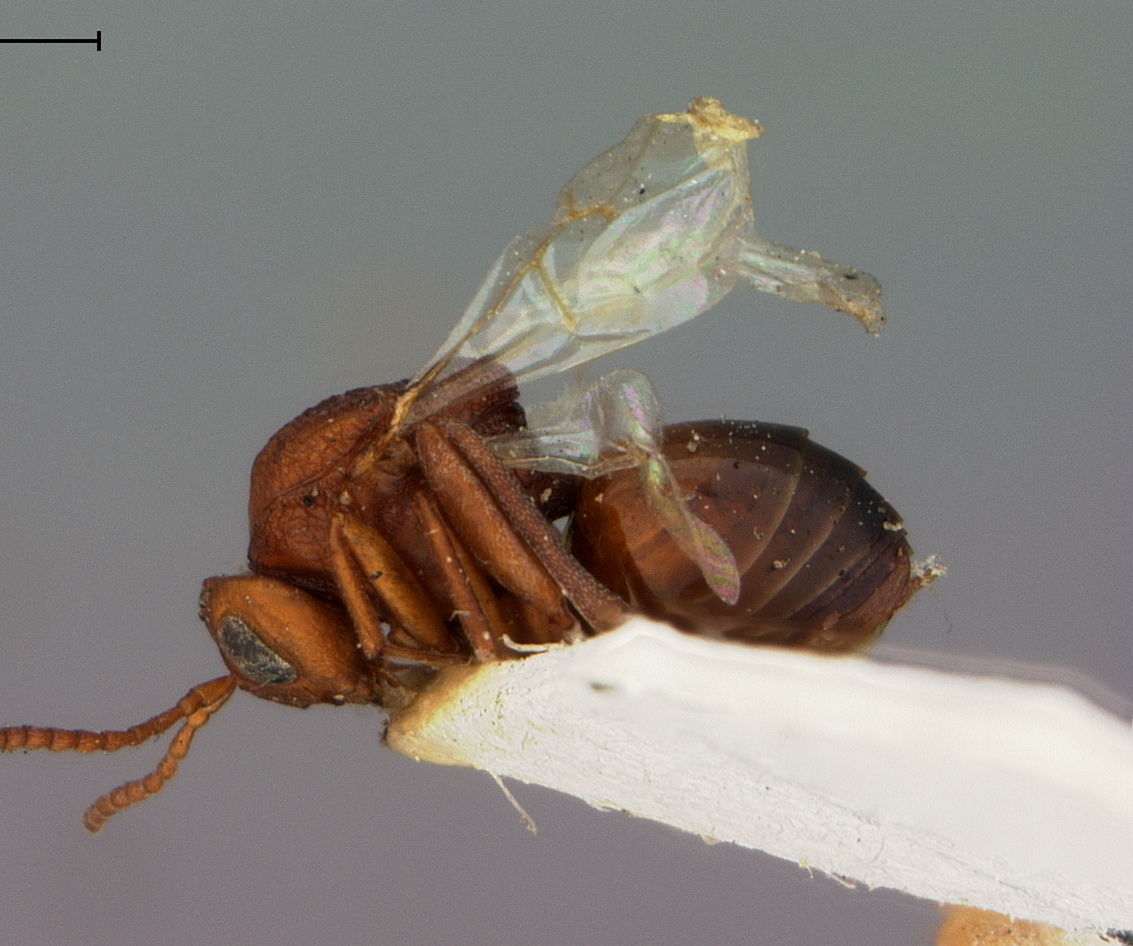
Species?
Callirhytis fructicola
